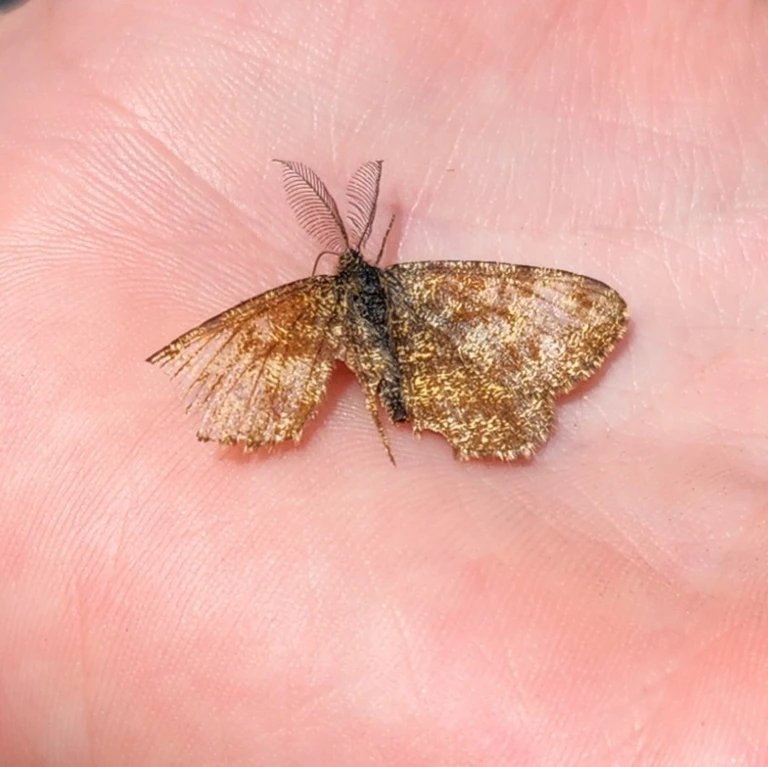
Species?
Ematurga atomaria
